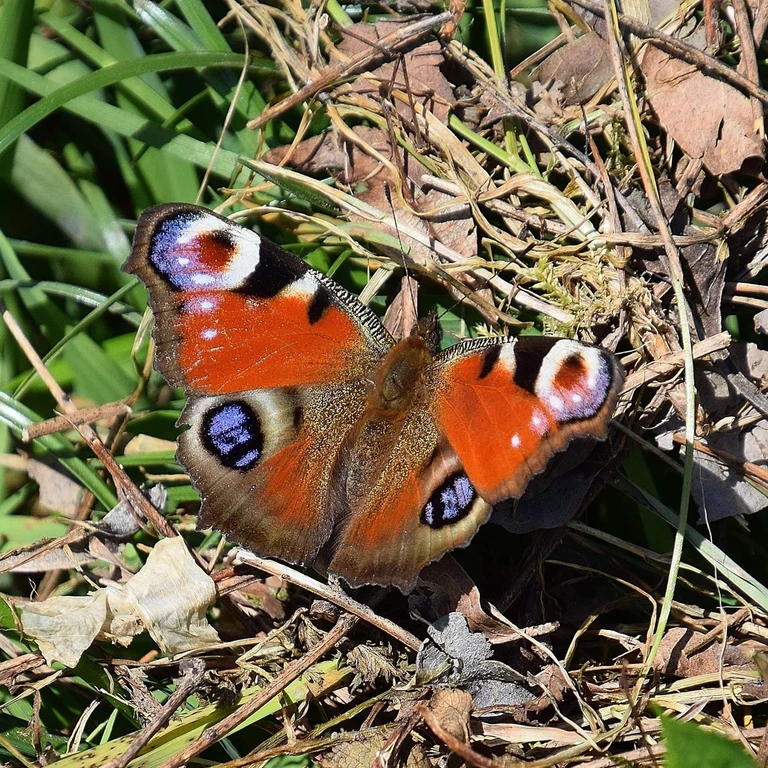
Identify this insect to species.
Aglais io
